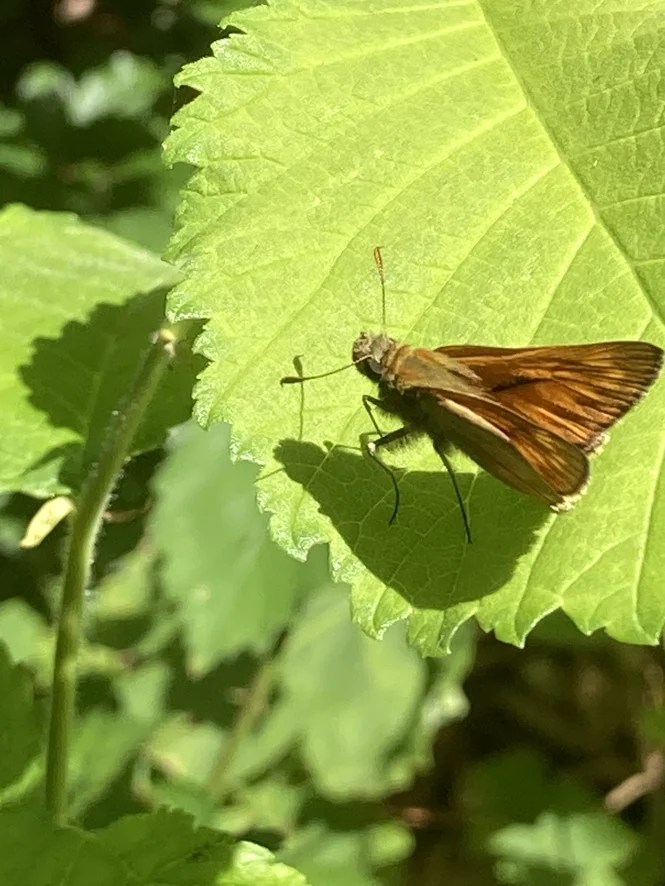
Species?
Ochlodes sylvanus (also Ochlodes venata)
